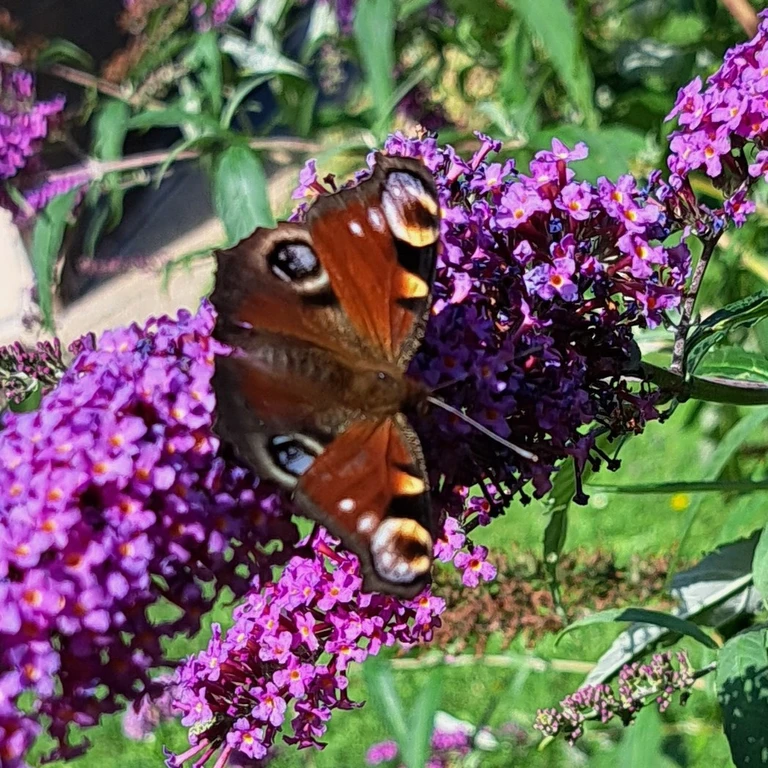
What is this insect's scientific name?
Aglais io
